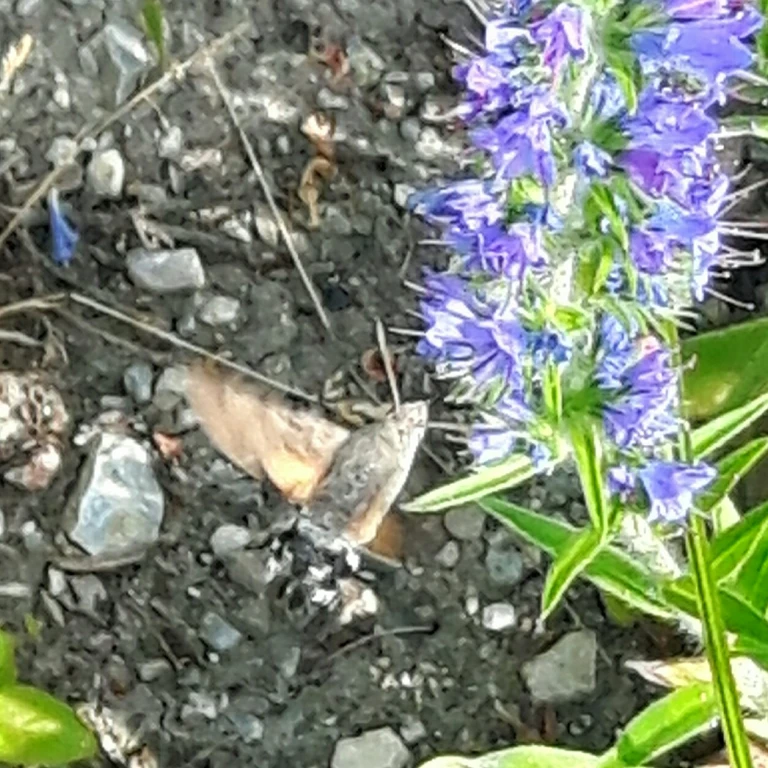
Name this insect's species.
Macroglossum stellatarum
